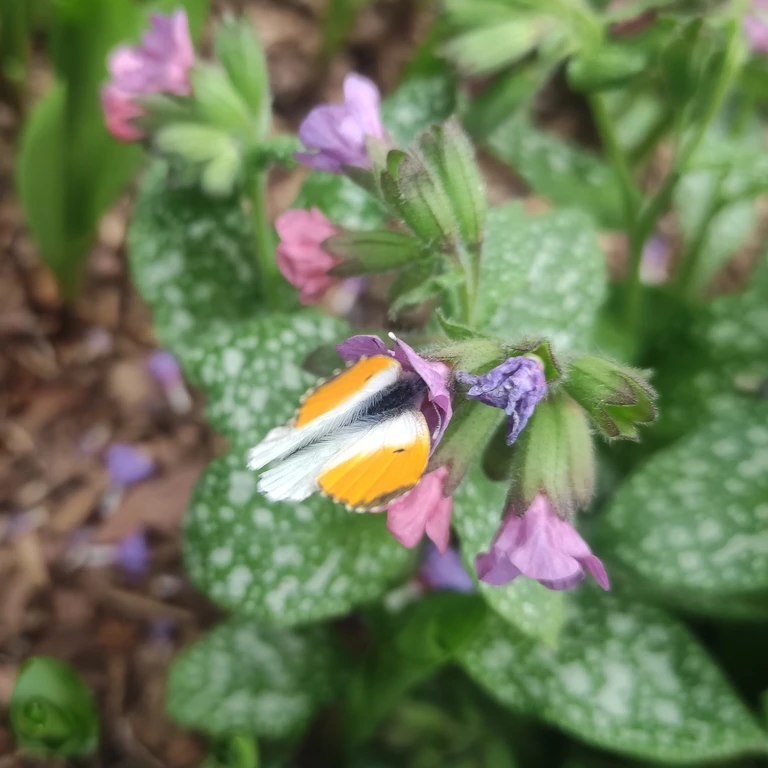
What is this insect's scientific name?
Anthocharis cardamines
